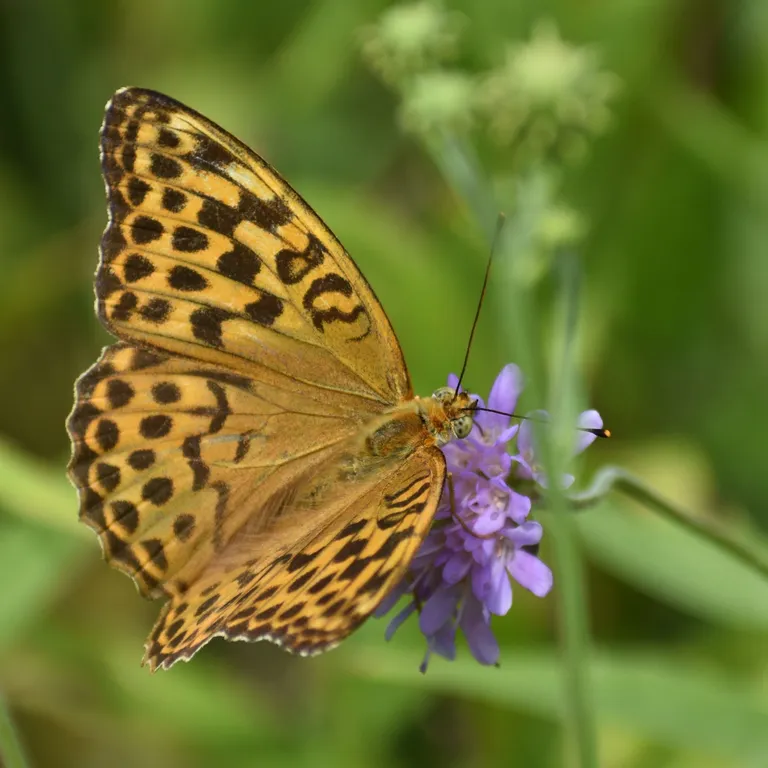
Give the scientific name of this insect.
Argynnis paphia
